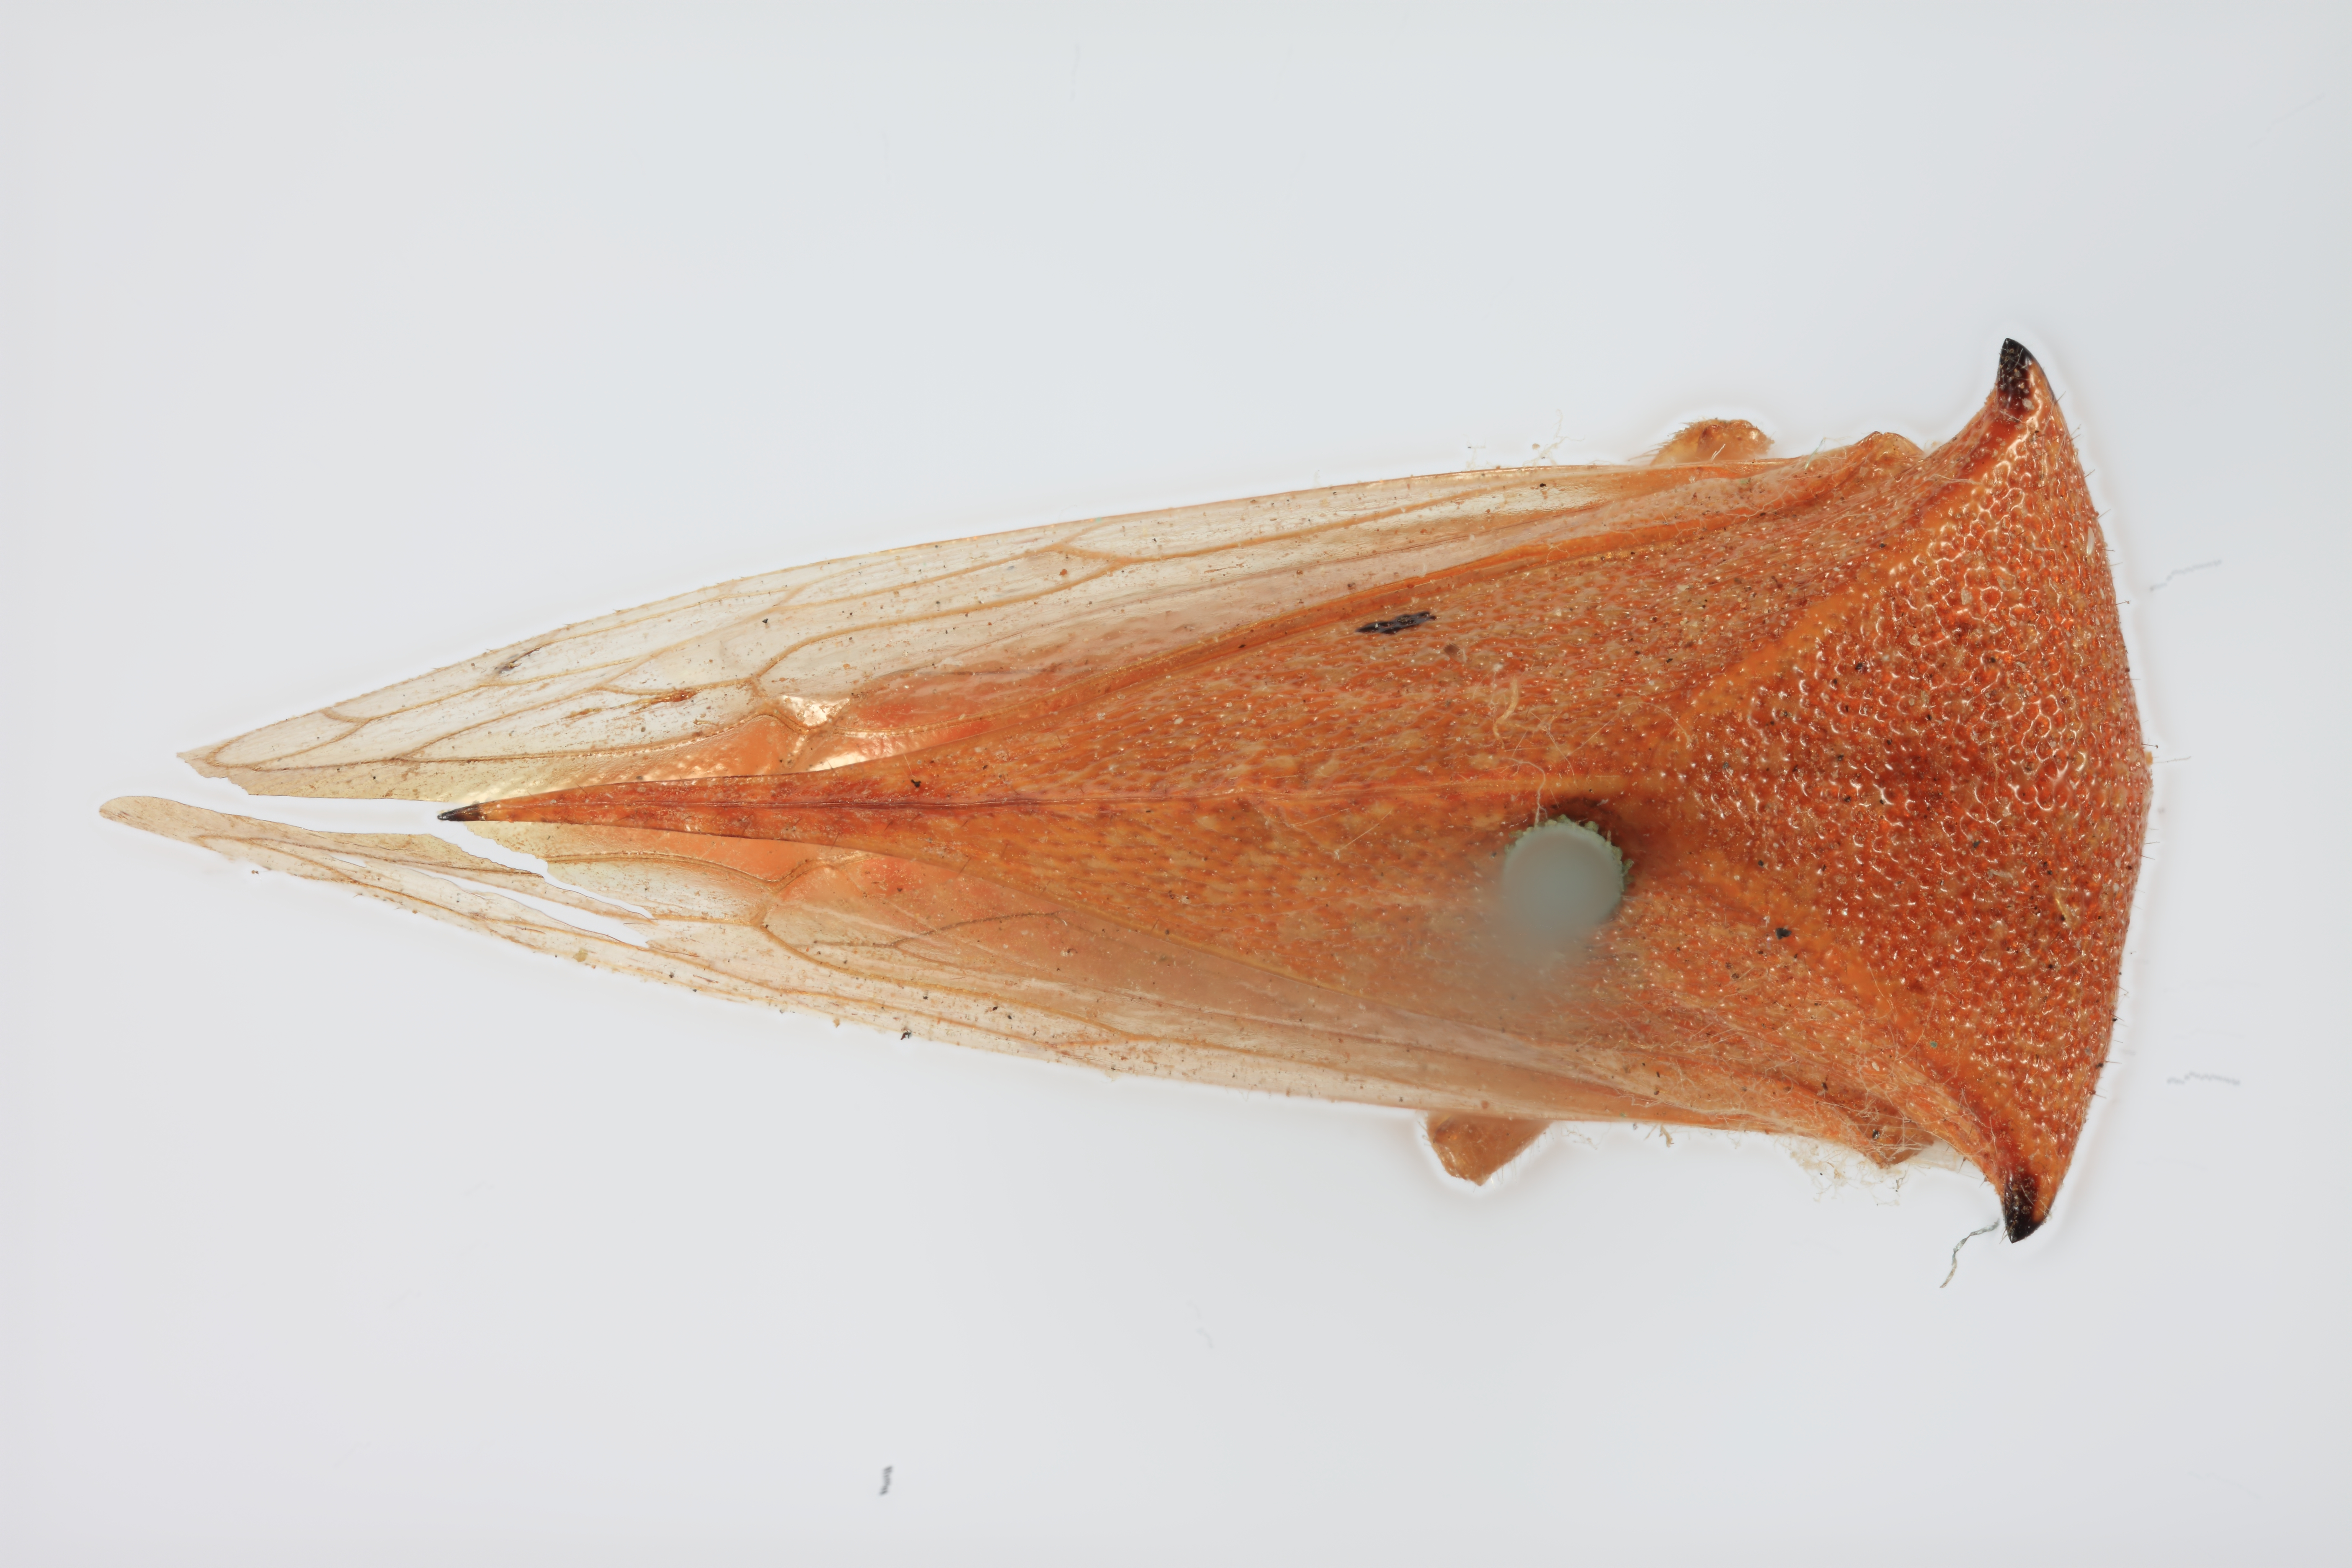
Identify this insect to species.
Ceresa brevicornis
